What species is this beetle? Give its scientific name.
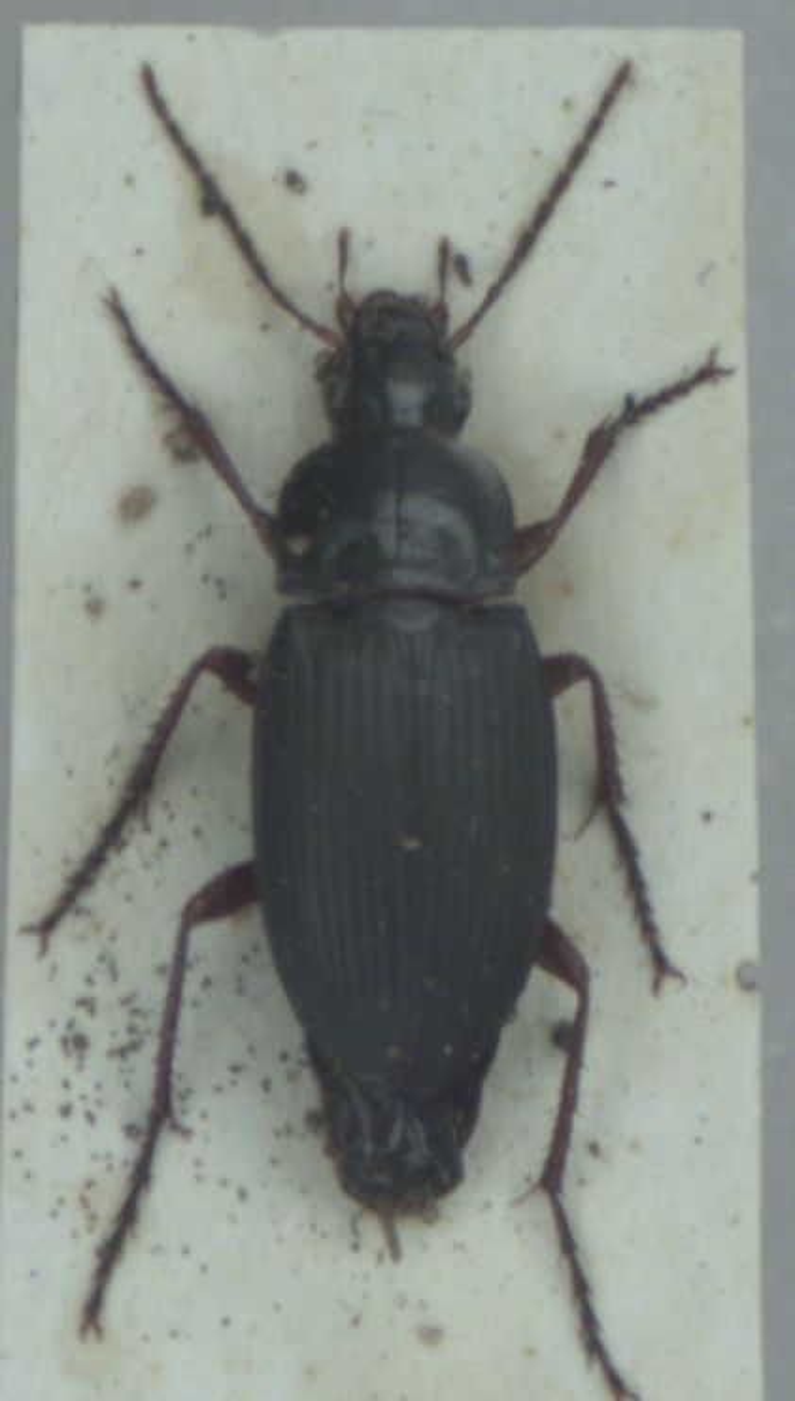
Calathus fuscipes
